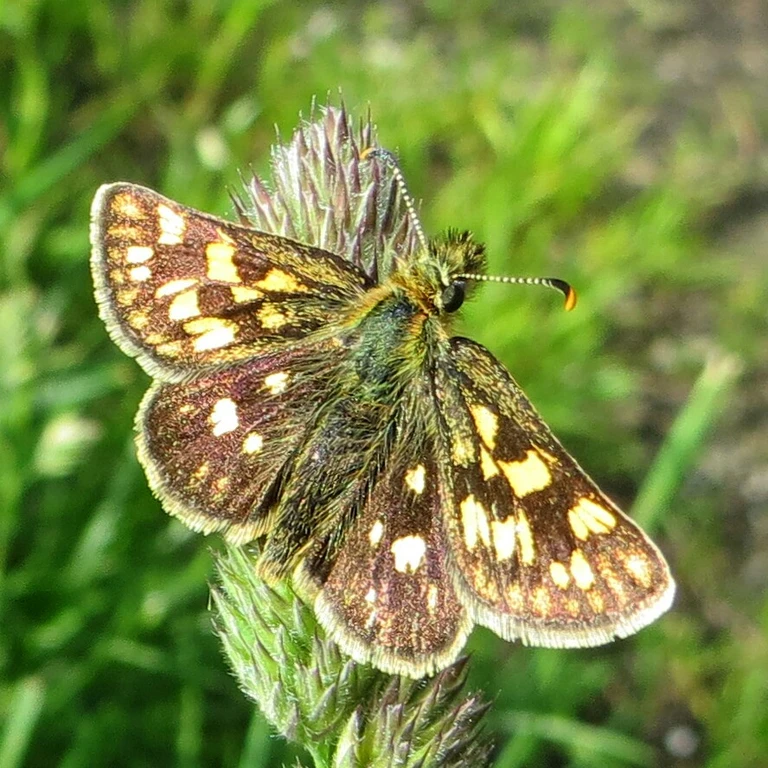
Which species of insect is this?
Carterocephalus palaemon
